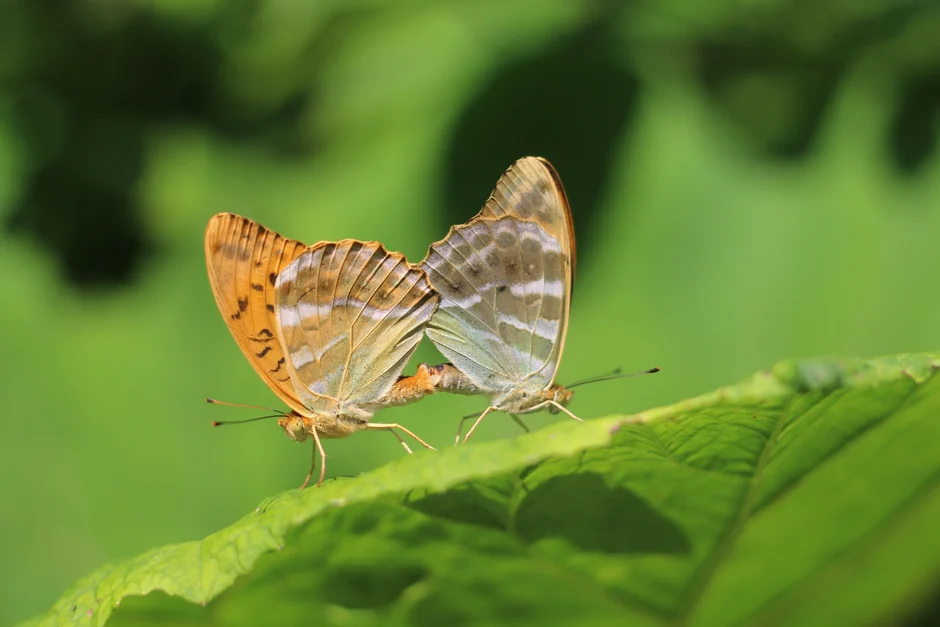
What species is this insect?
Argynnis paphia
